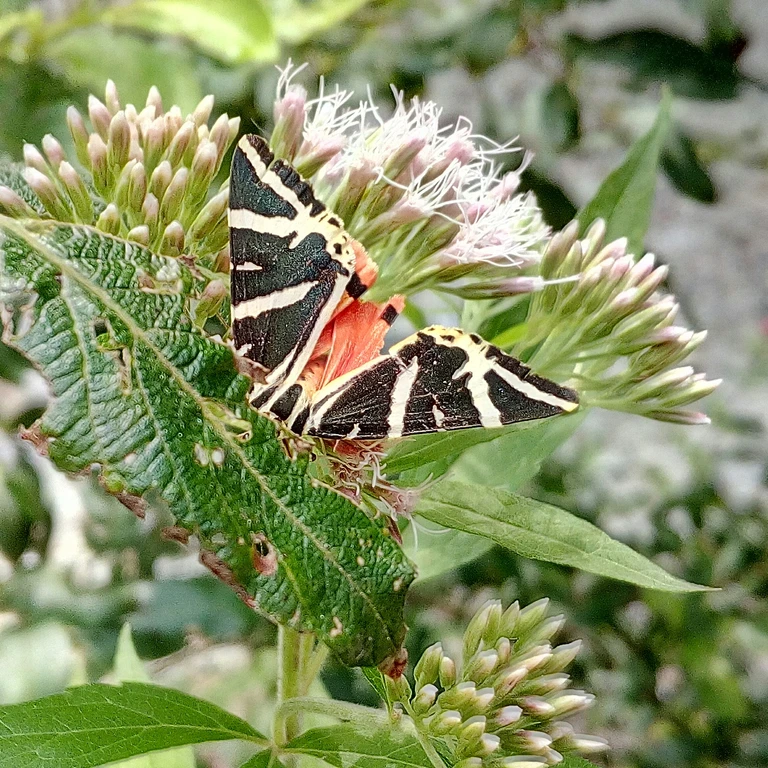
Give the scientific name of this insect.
Euplagia quadripunctaria
